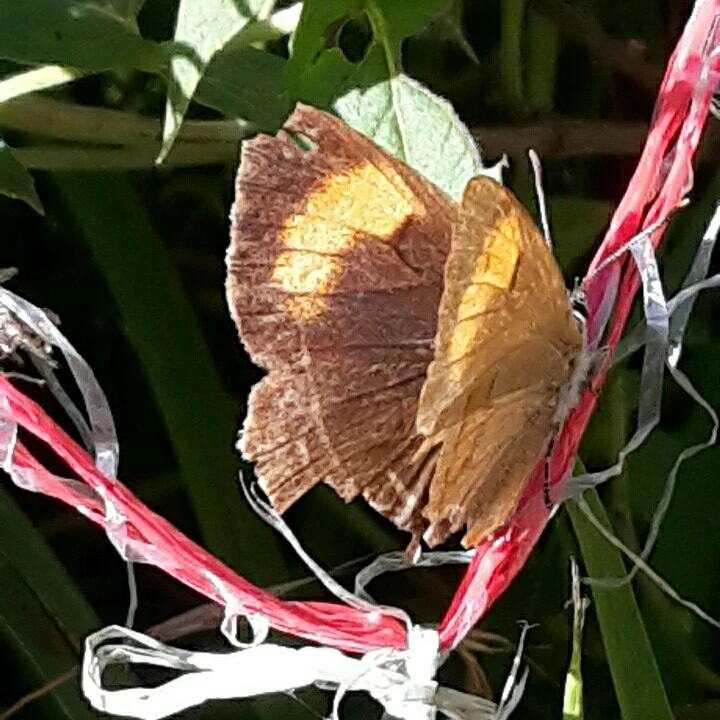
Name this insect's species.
Thecla betulae
